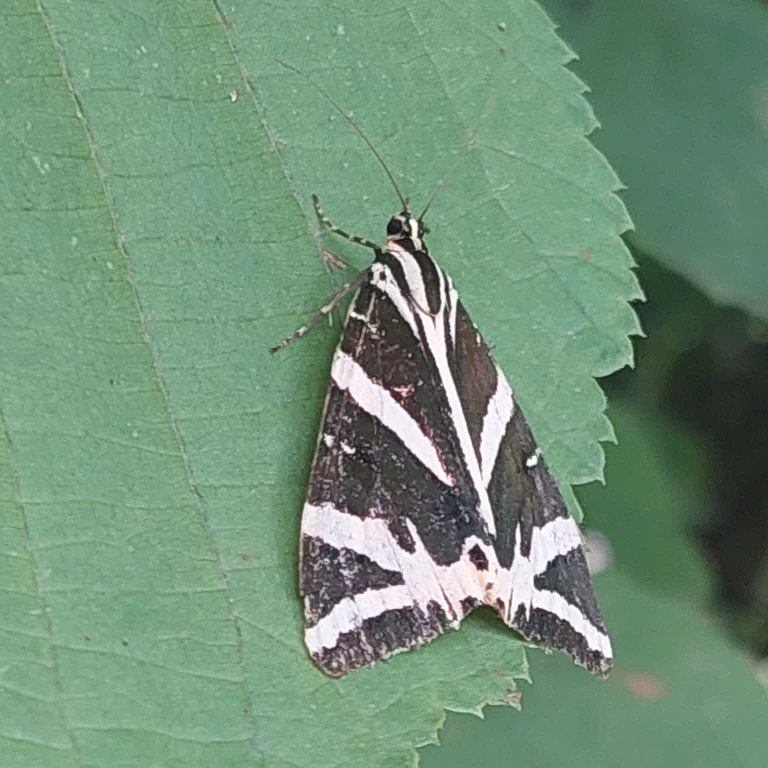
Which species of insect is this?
Euplagia quadripunctaria
